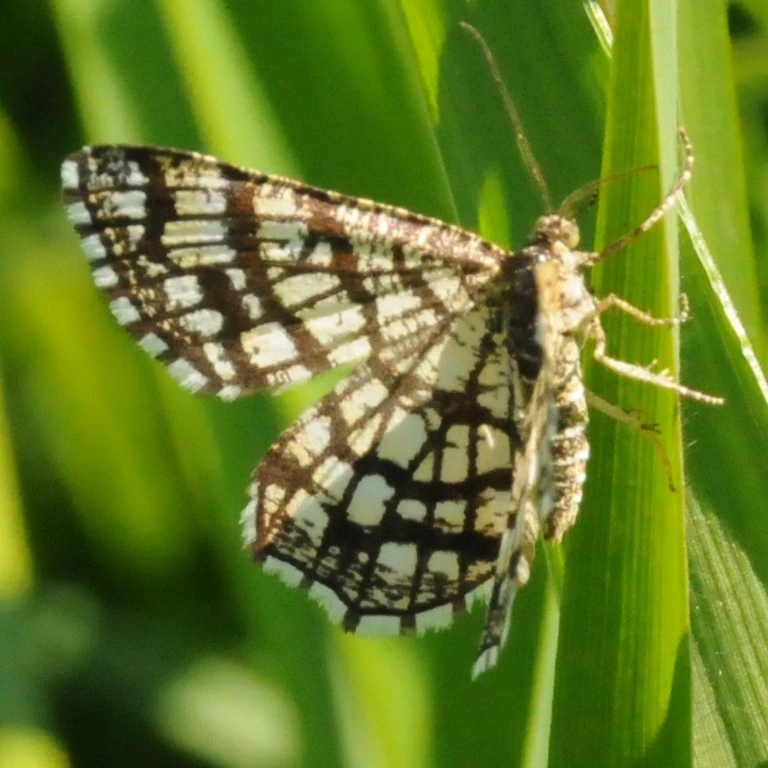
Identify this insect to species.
Chiasmia clathrata
